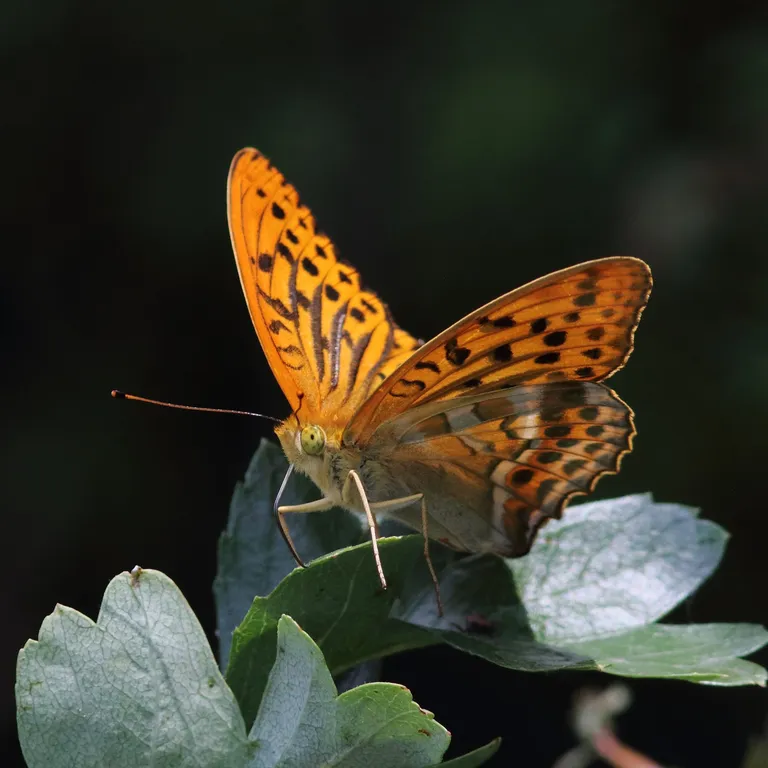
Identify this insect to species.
Argynnis paphia
